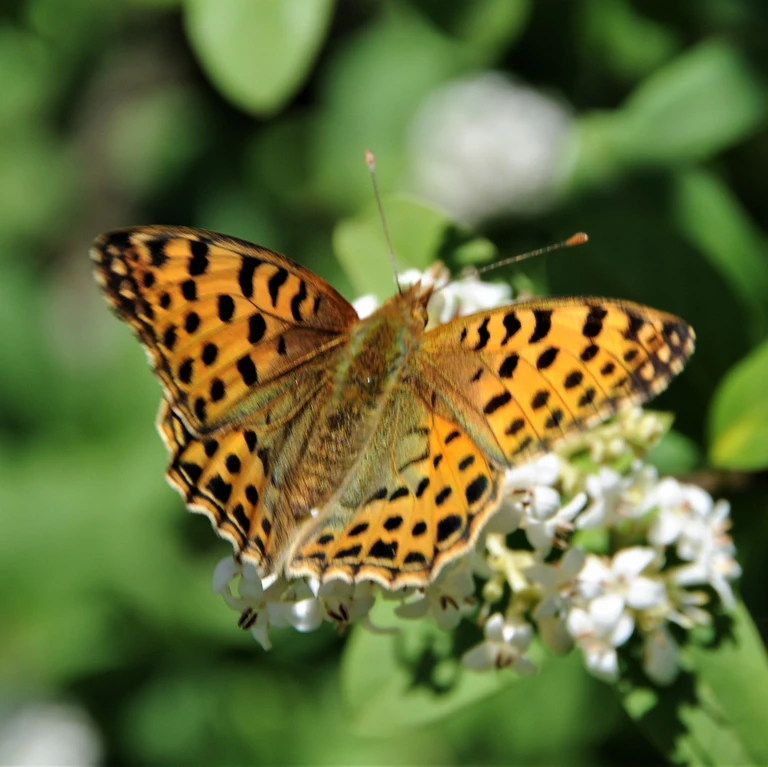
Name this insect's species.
Issoria lathonia
